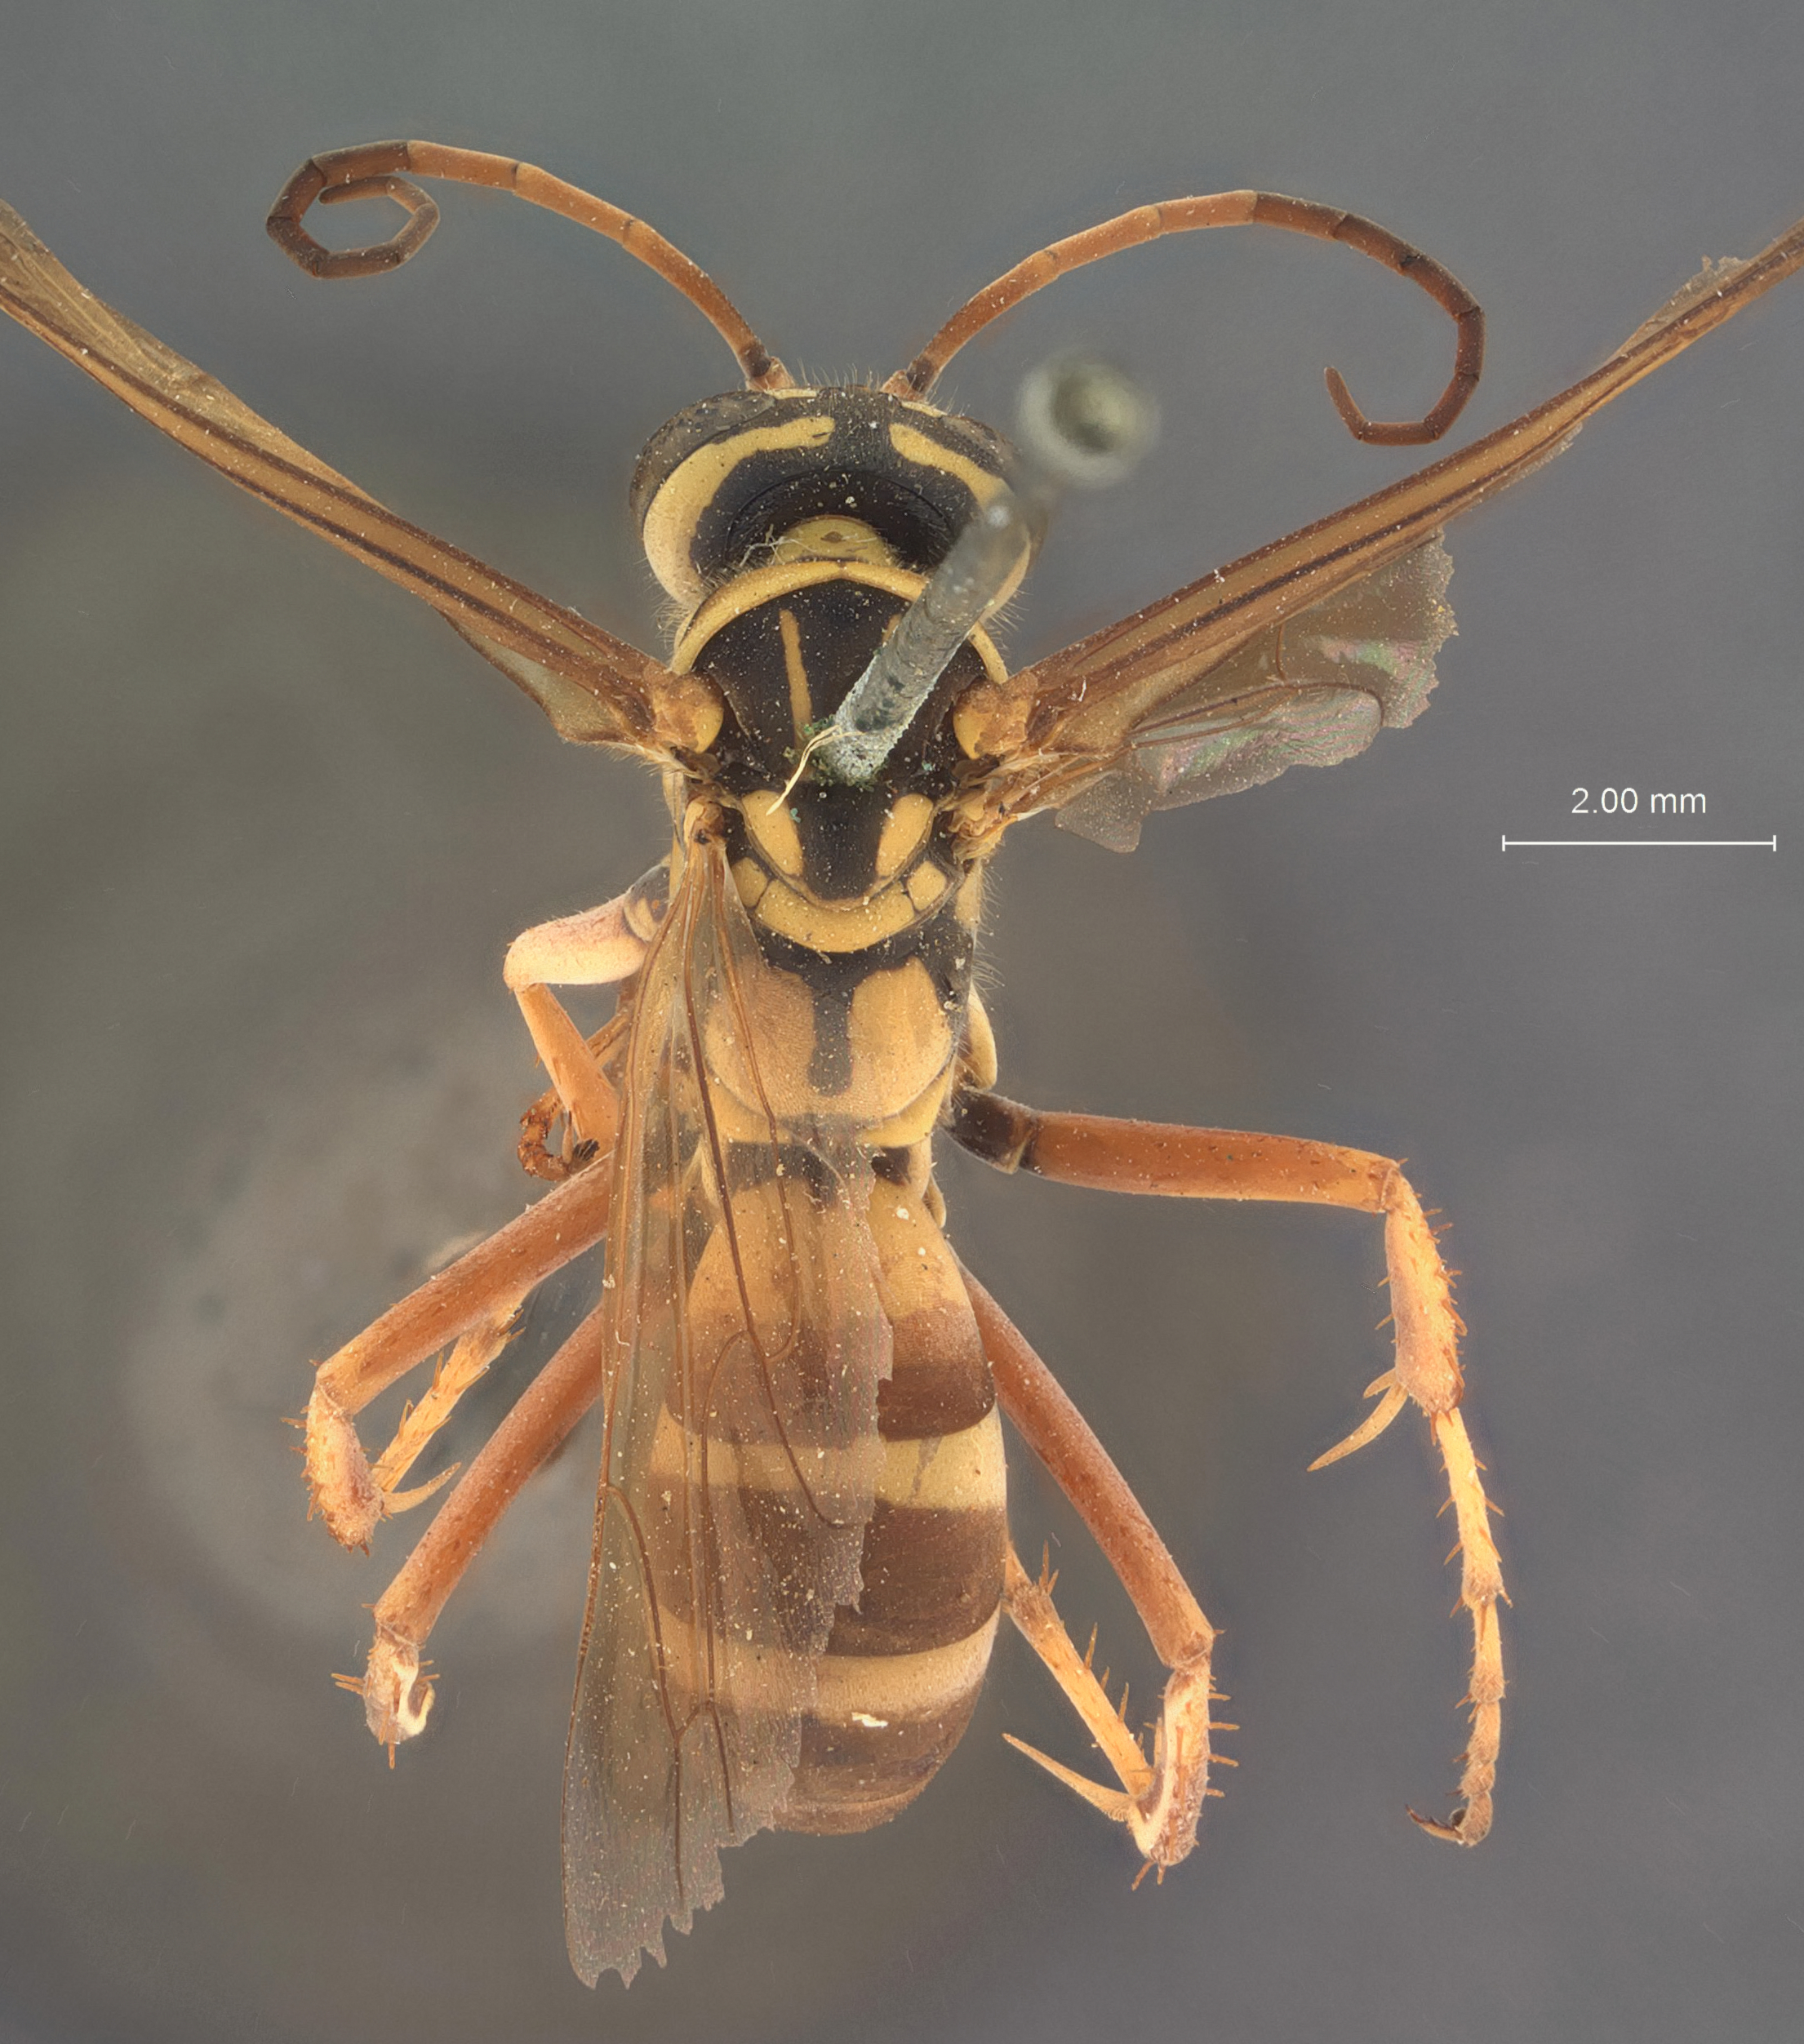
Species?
Batazonus mundiformis
